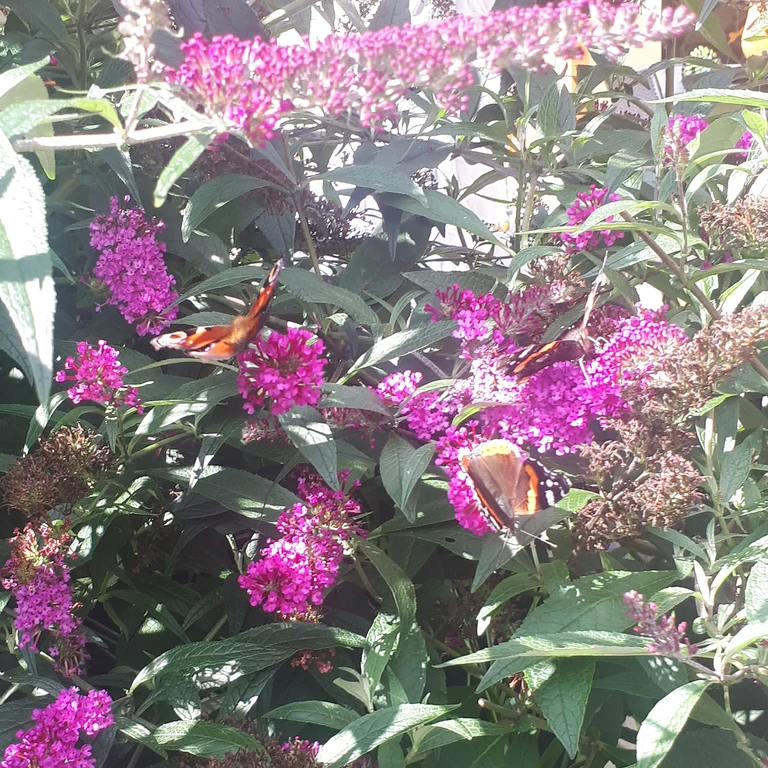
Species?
Aglais io
